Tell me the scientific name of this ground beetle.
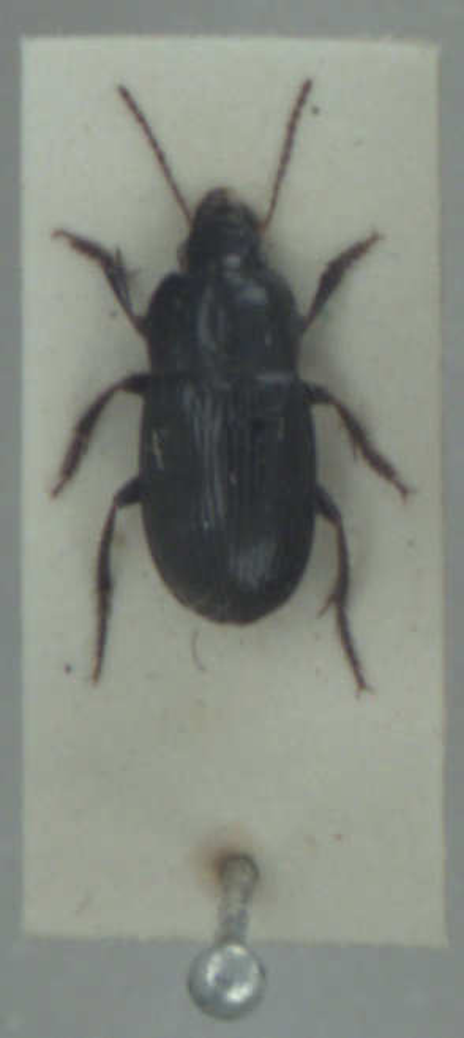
Harpalus anxius
